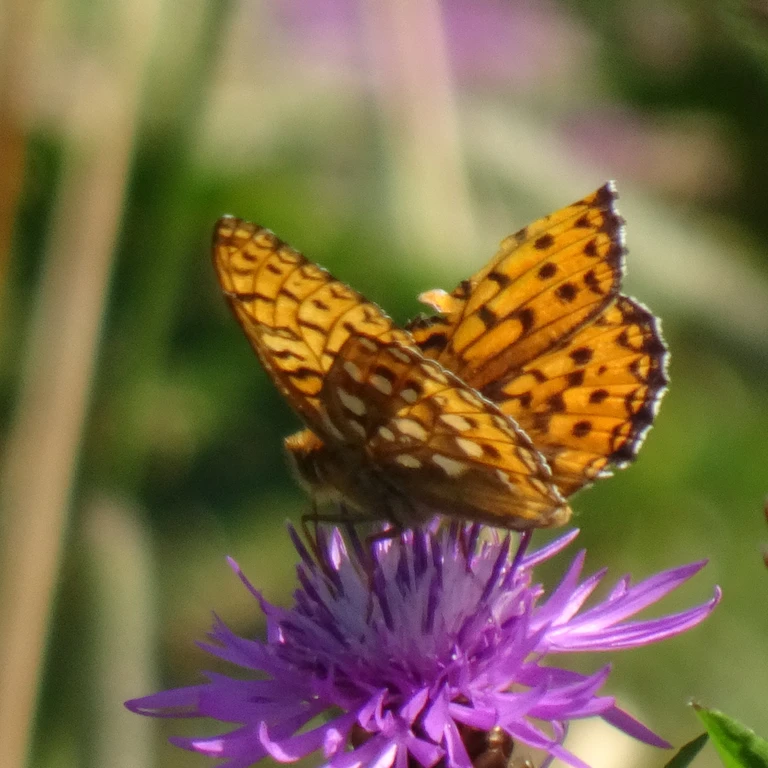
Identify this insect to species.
Speyeria aglaja
